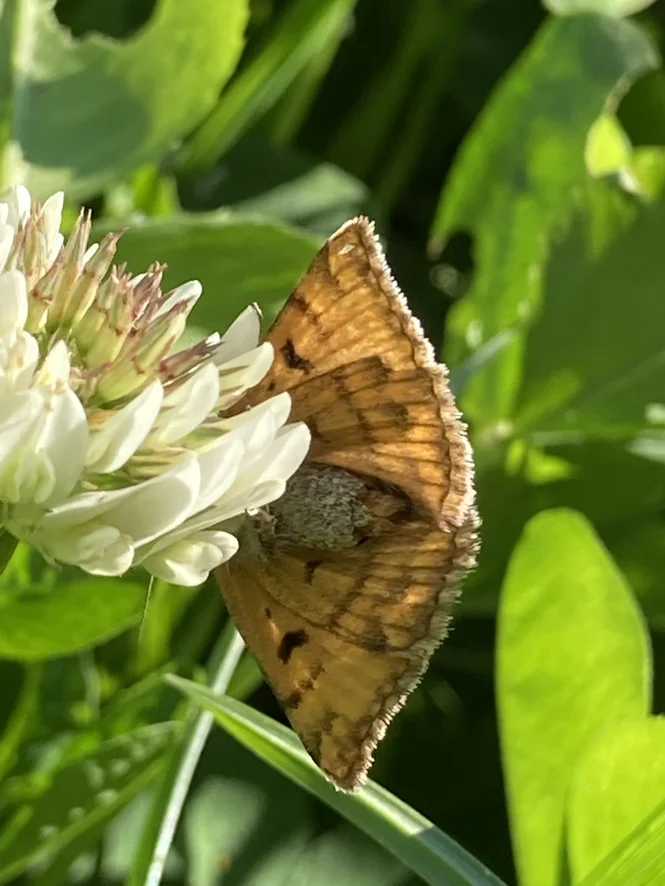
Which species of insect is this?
Euclidia glyphica
